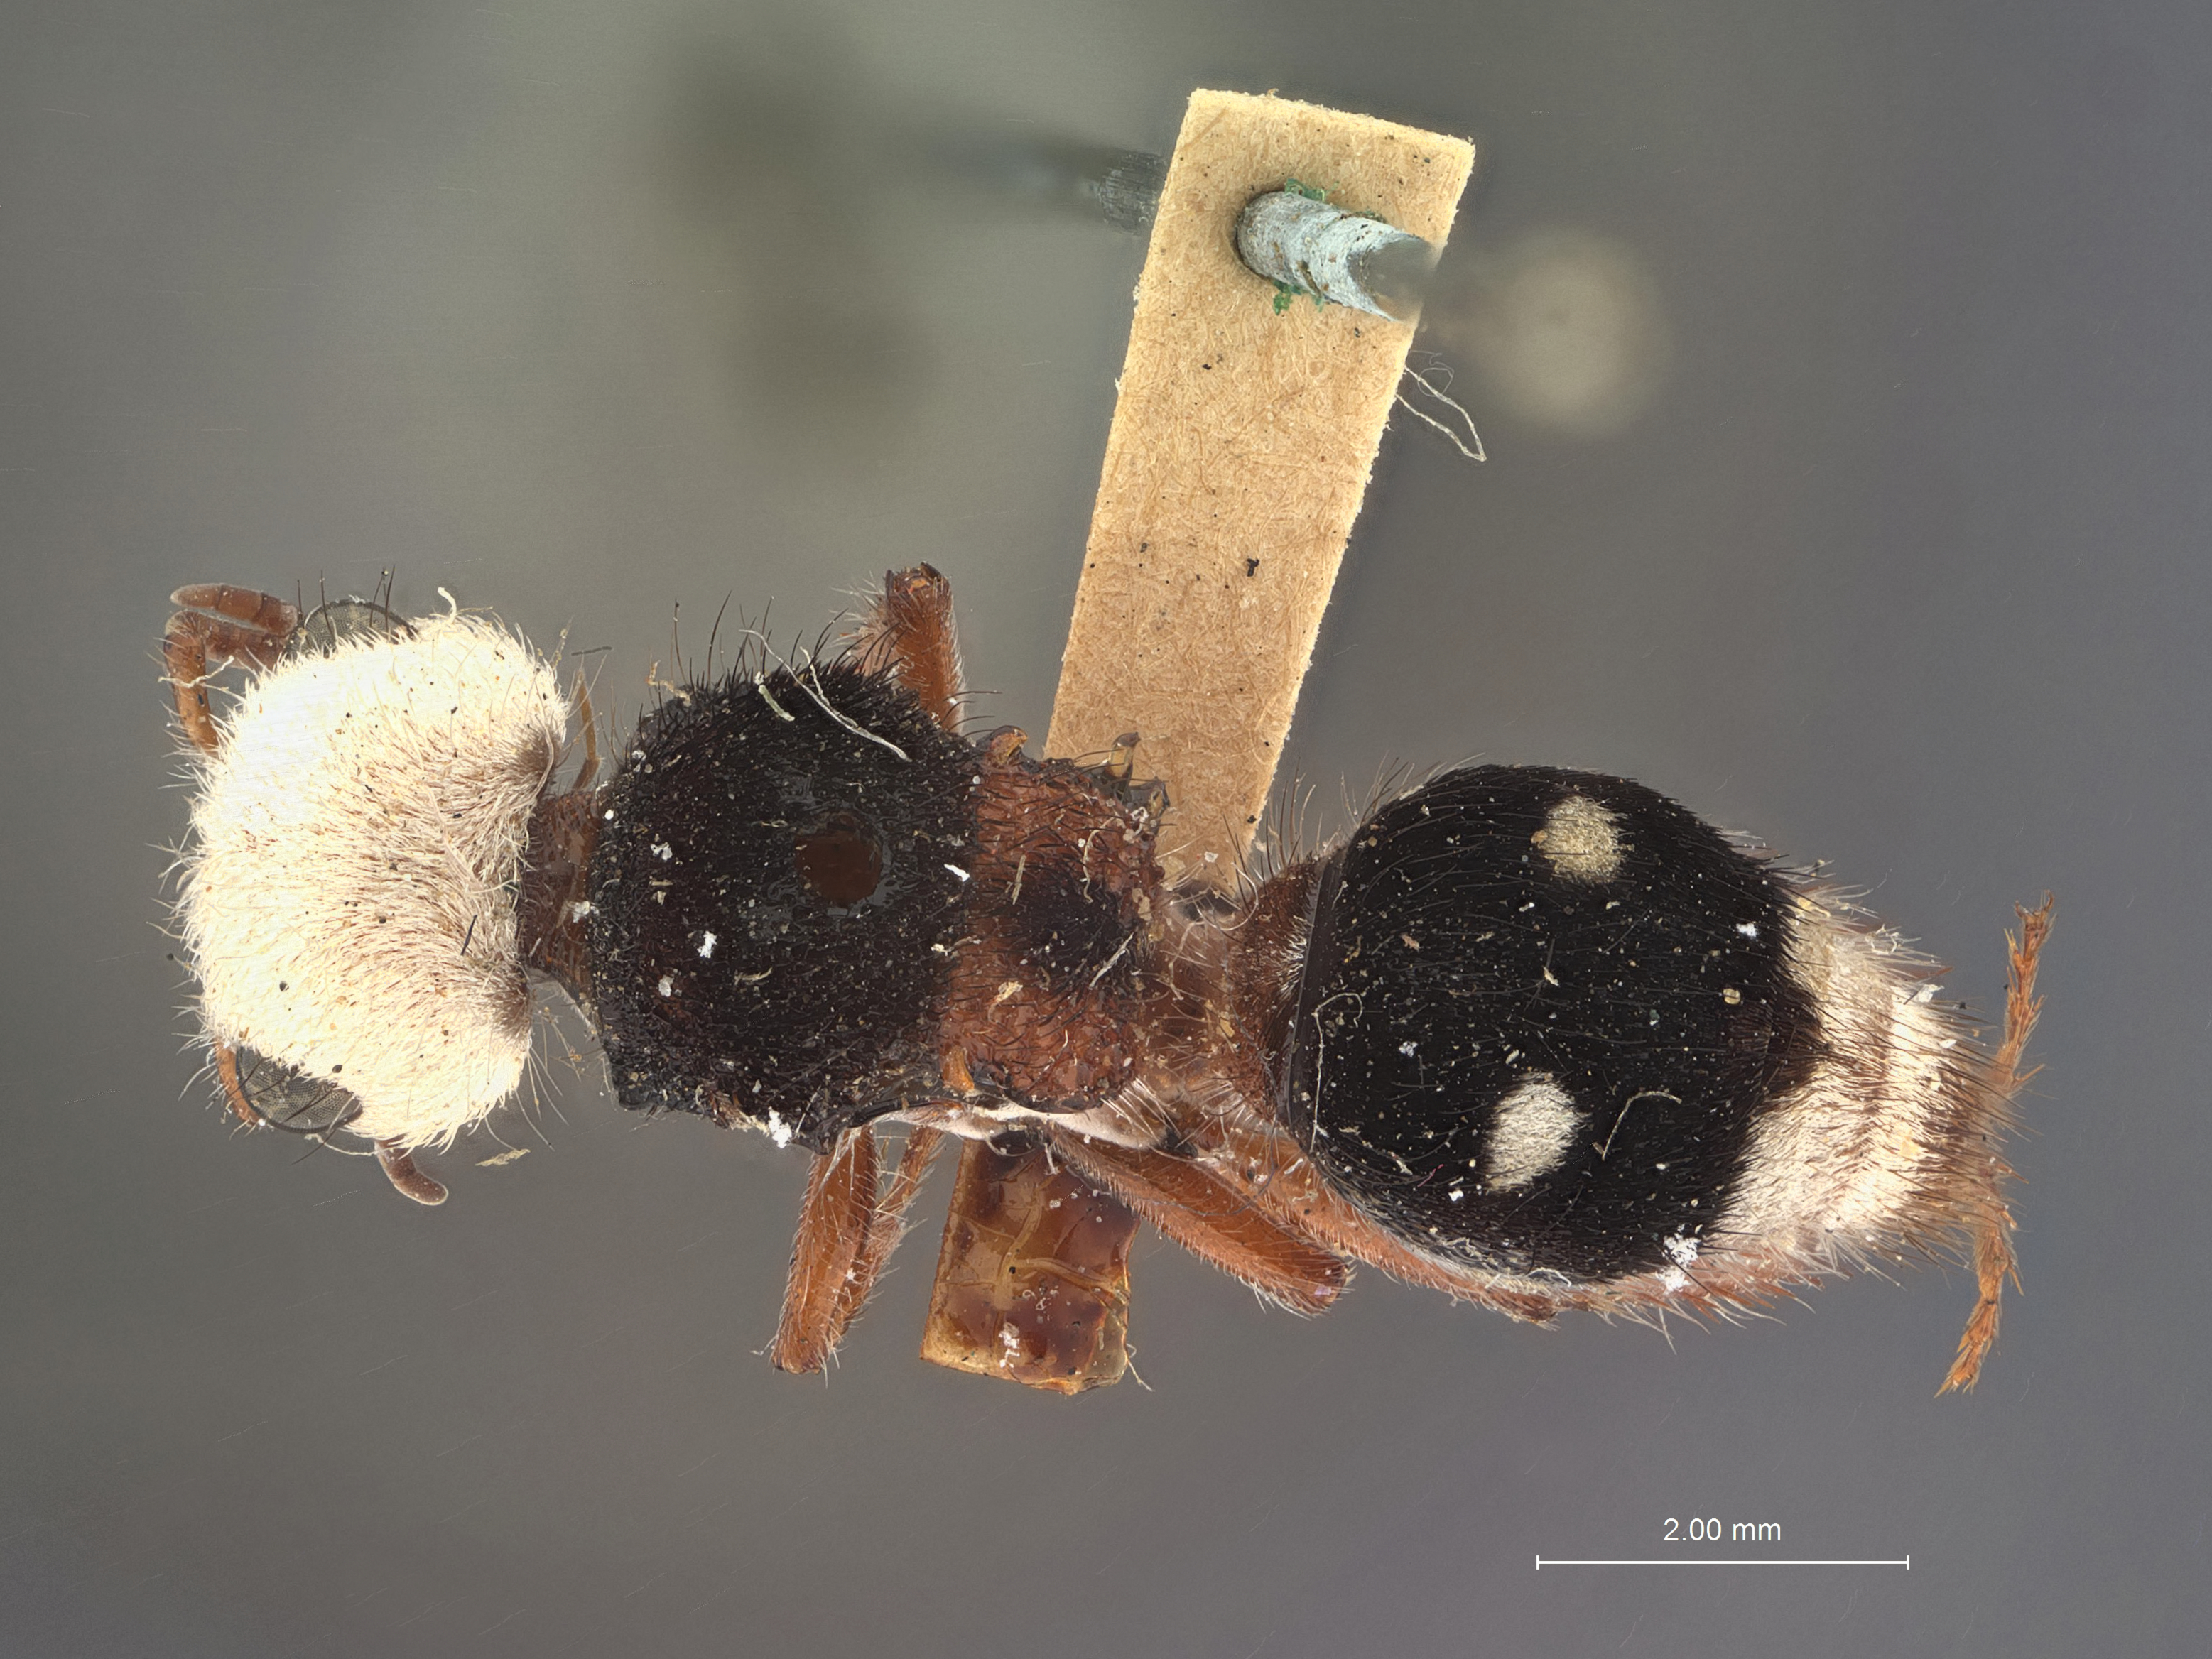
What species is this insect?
Sphaeropthalma cargilli
